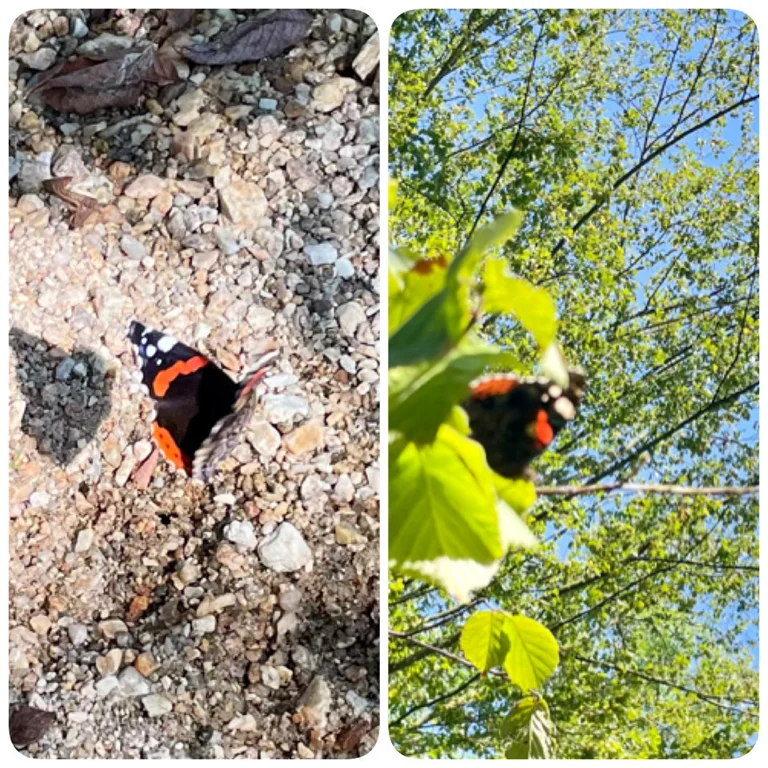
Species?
Vanessa atalanta
